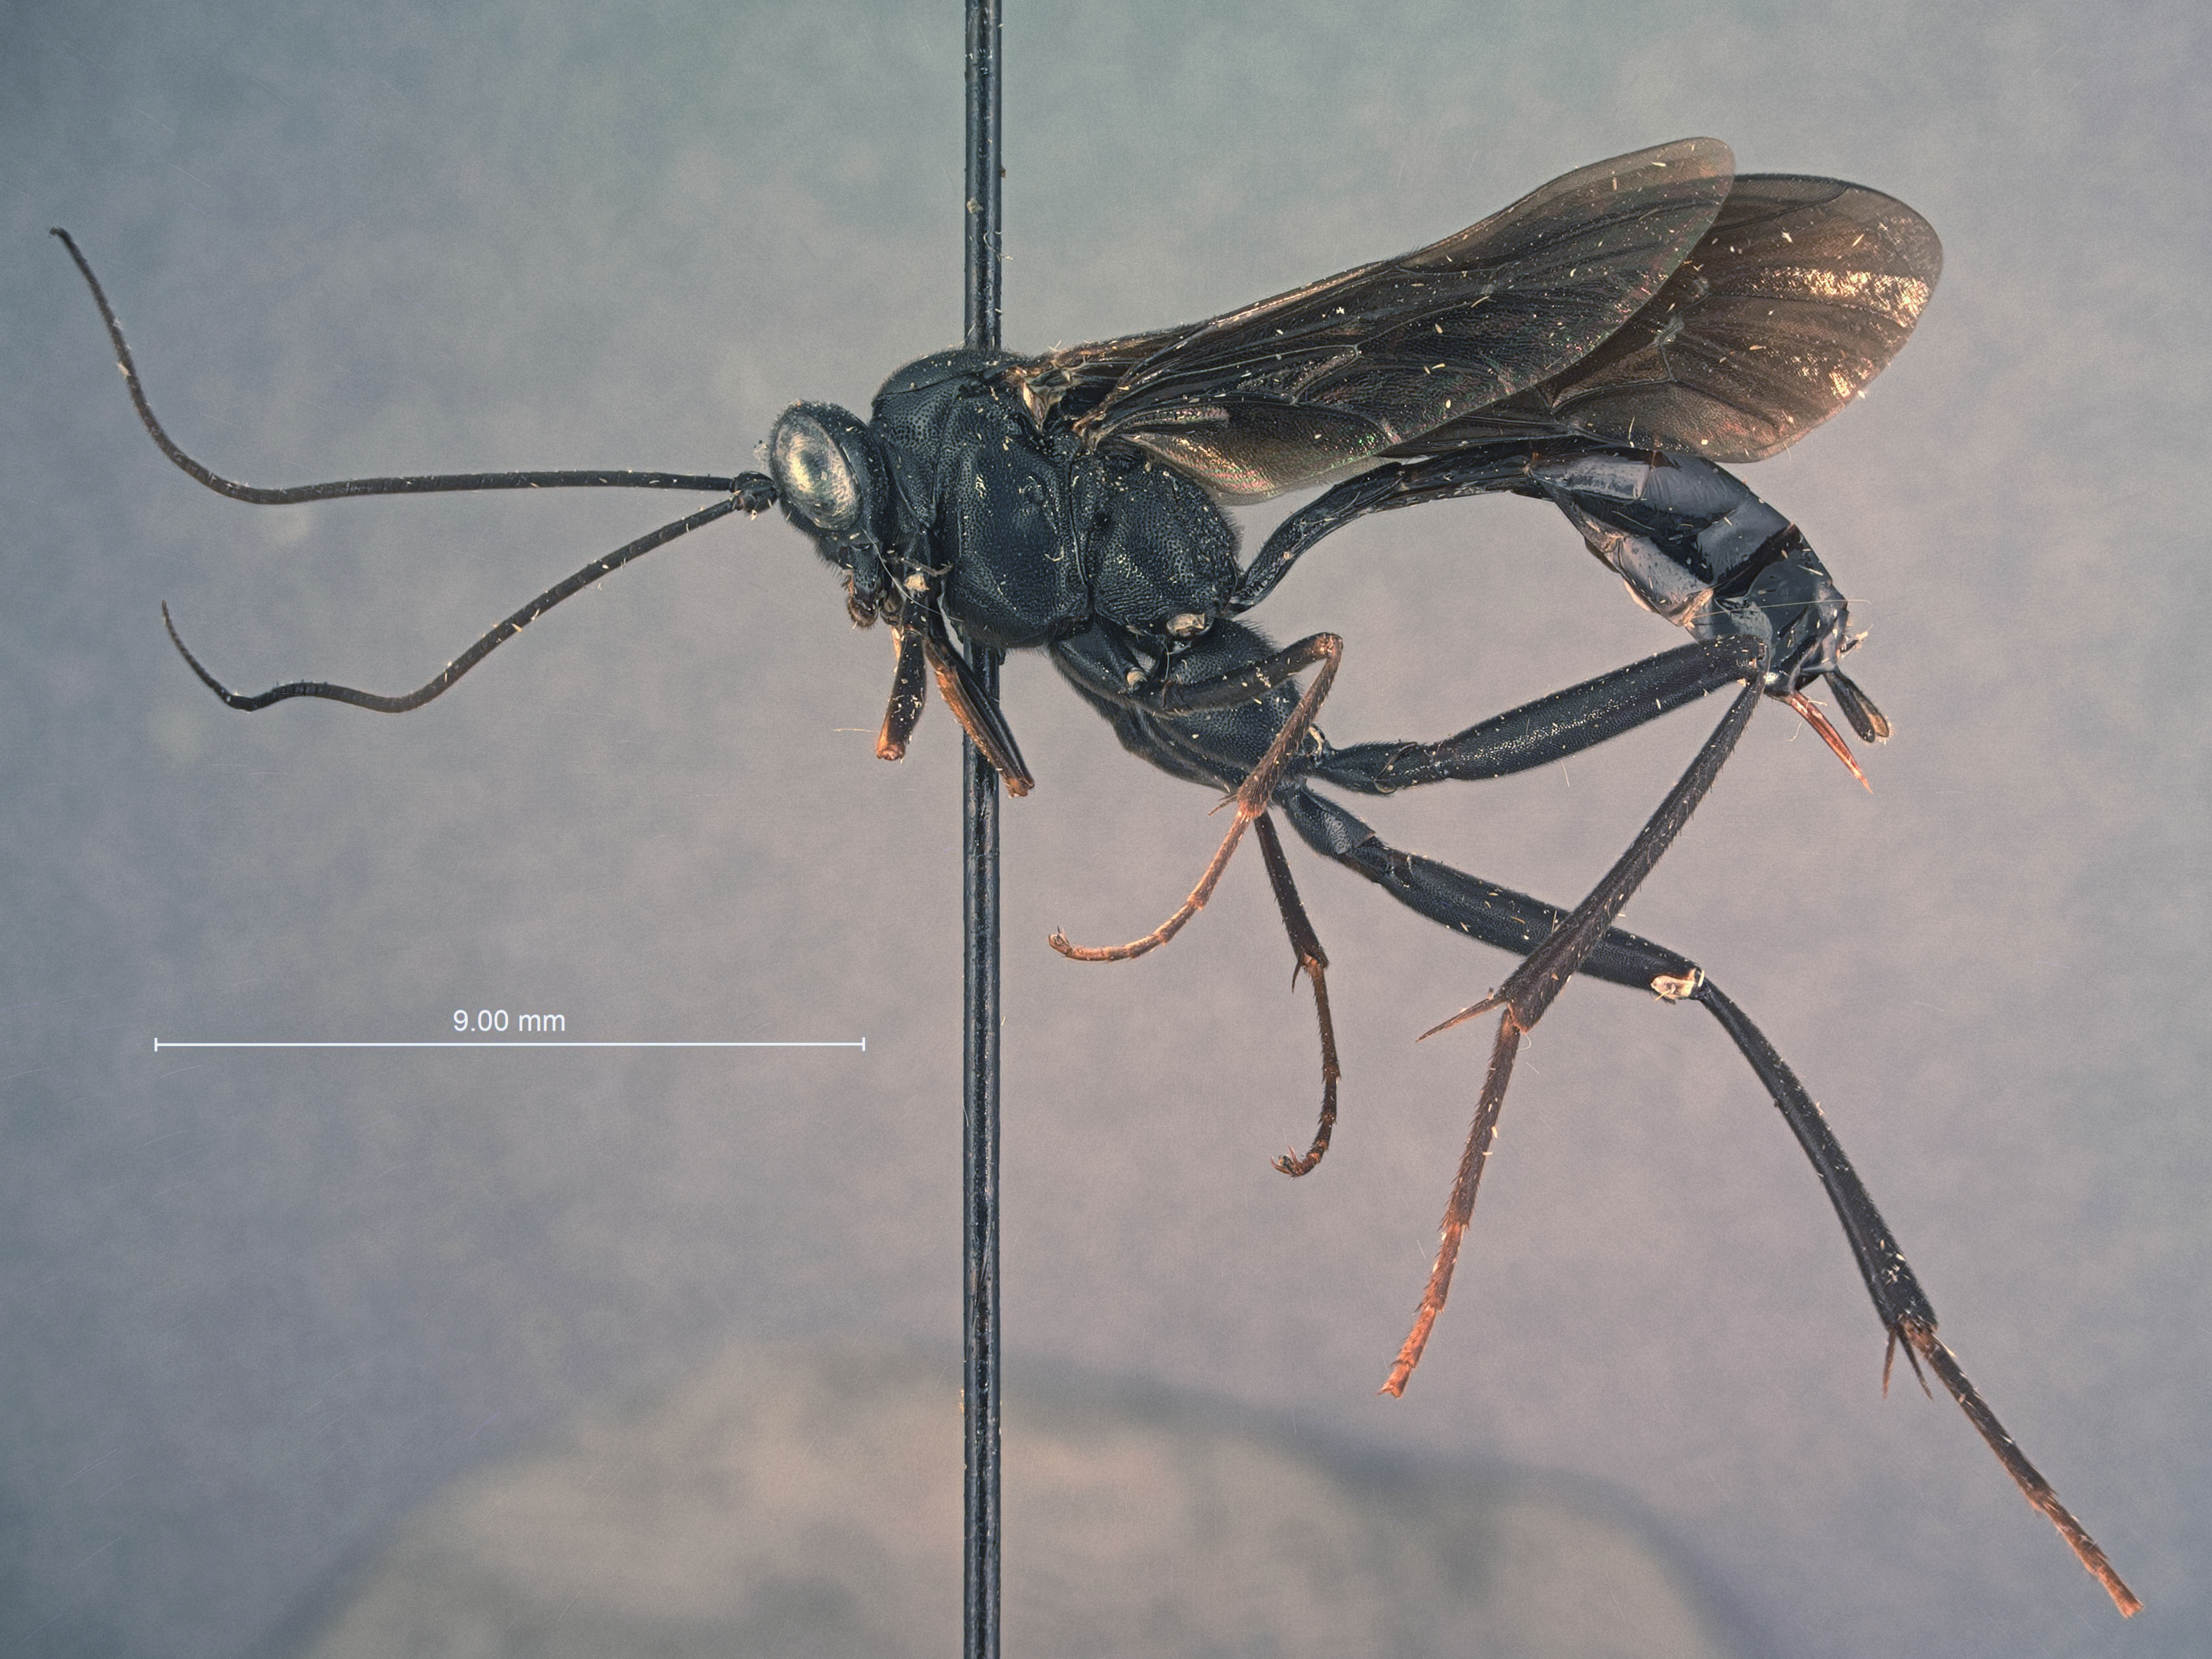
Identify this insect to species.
Exetastes anthracinus
